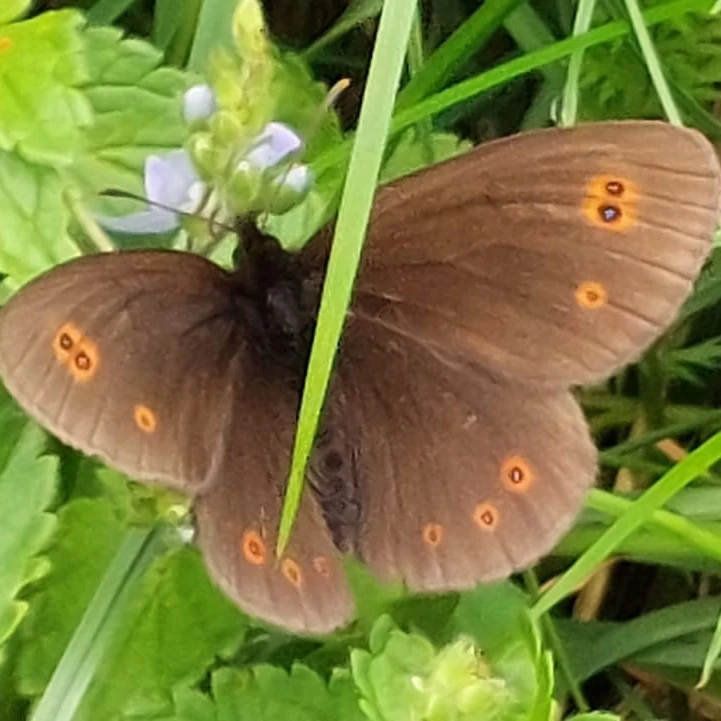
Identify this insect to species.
Erebia medusa
